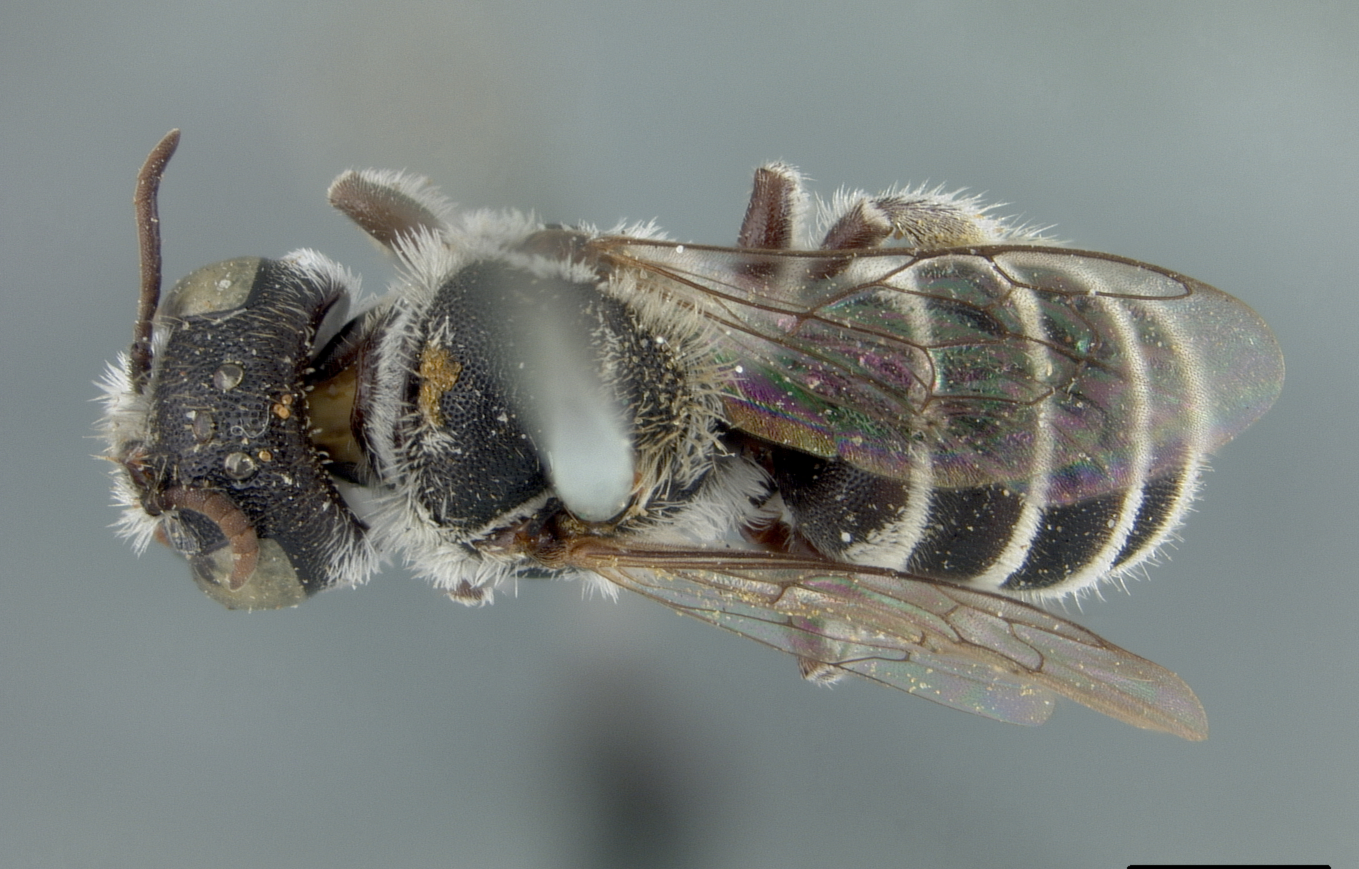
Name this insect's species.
Heriades cactorum
